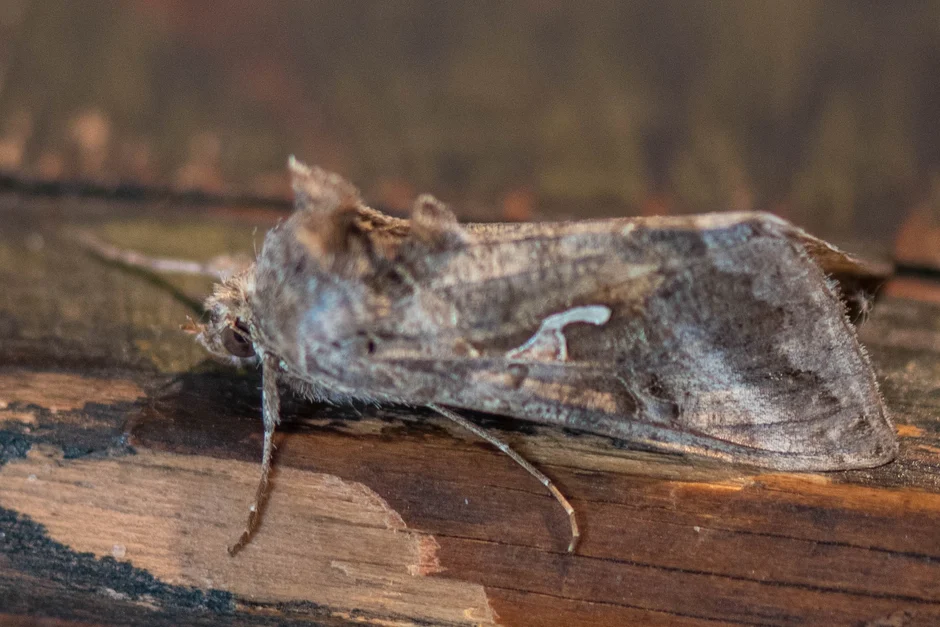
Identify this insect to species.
Autographa gamma
